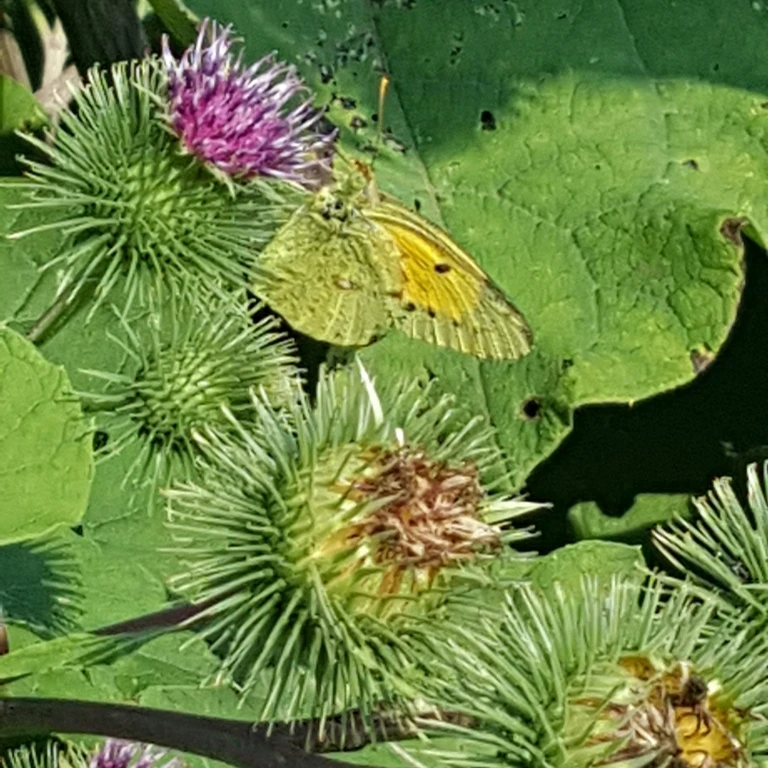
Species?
Colias croceus
